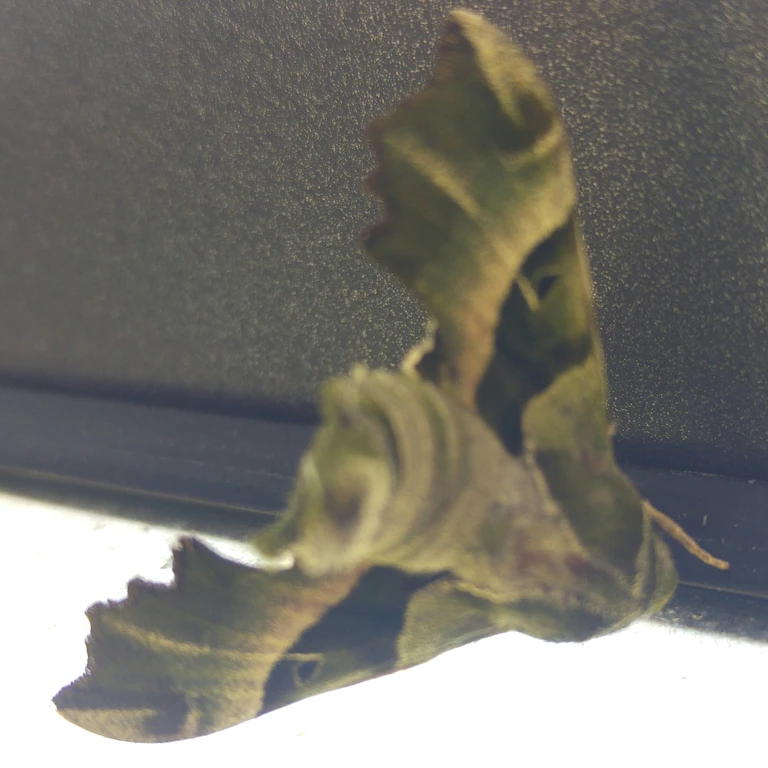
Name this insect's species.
Mimas tiliae
